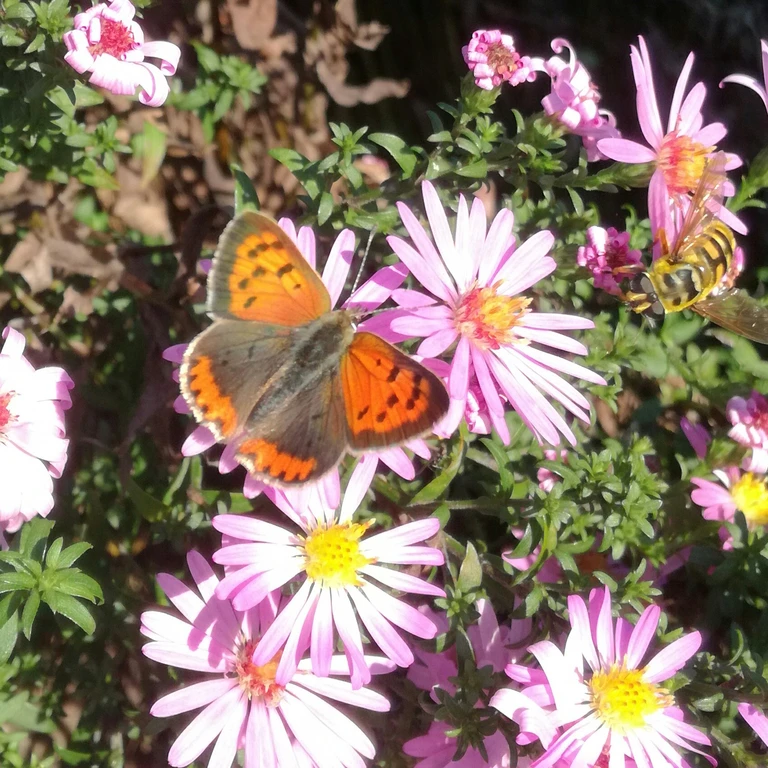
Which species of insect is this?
Lycaena phlaeas
